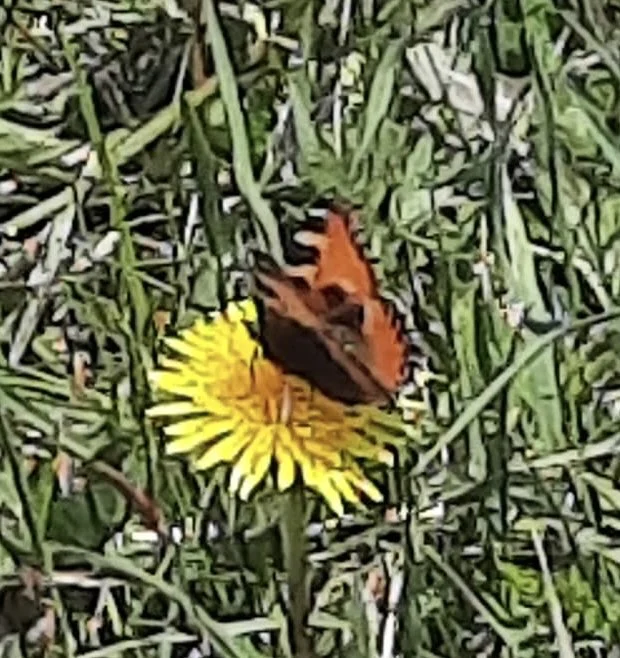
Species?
Aglais urticae
